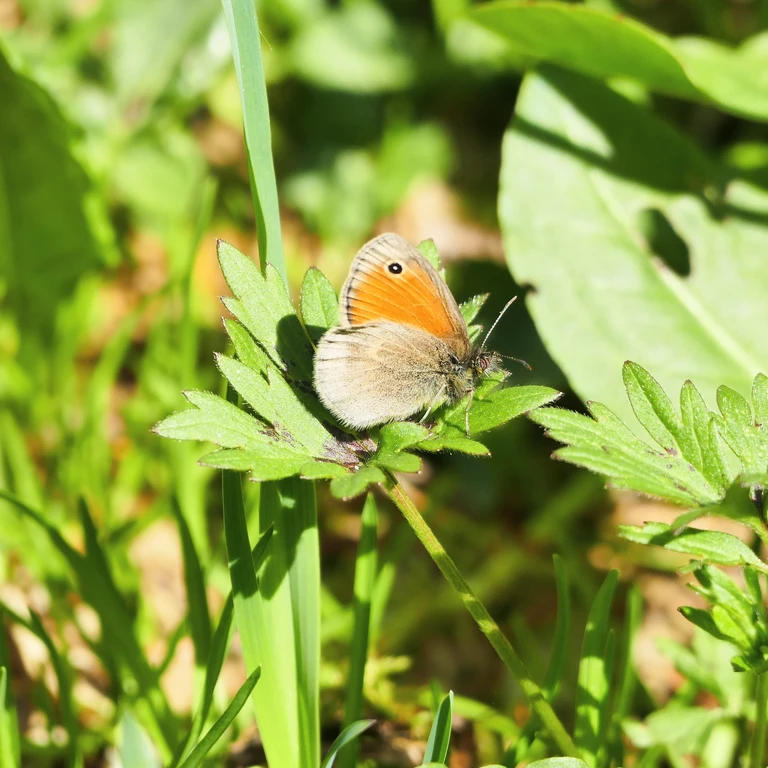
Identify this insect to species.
Coenonympha pamphilus
